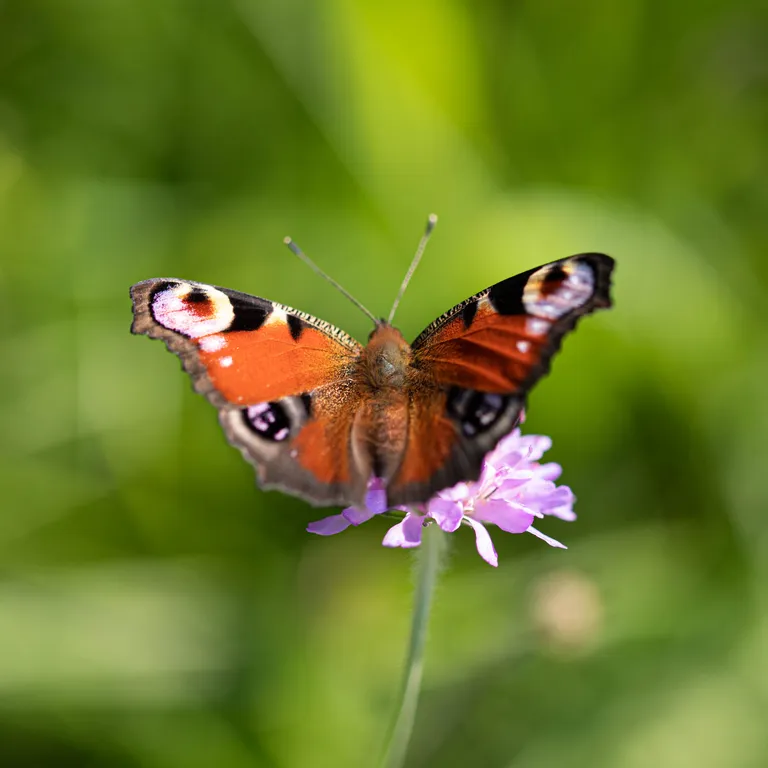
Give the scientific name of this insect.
Aglais io
